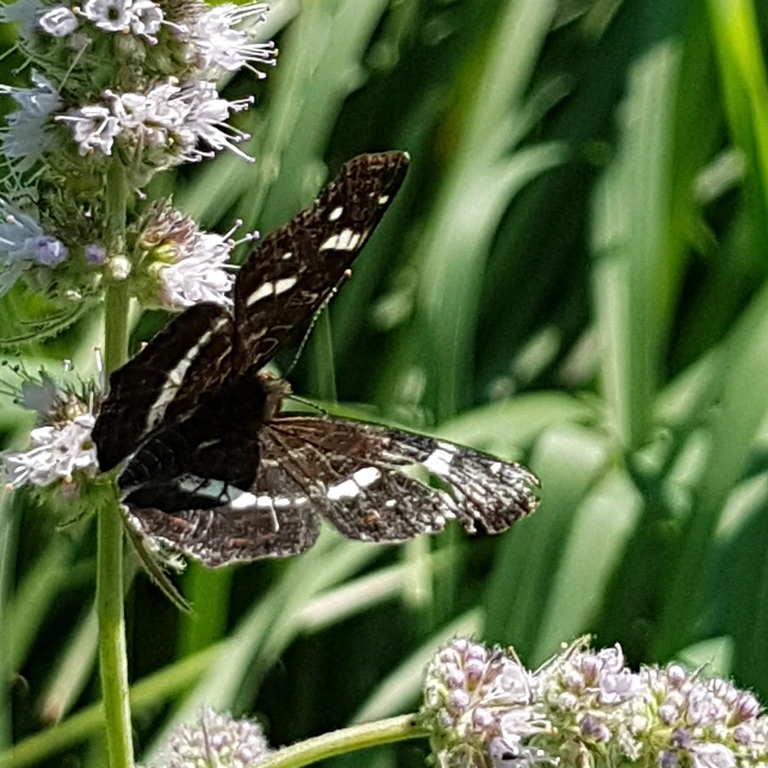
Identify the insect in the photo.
Araschnia levana
